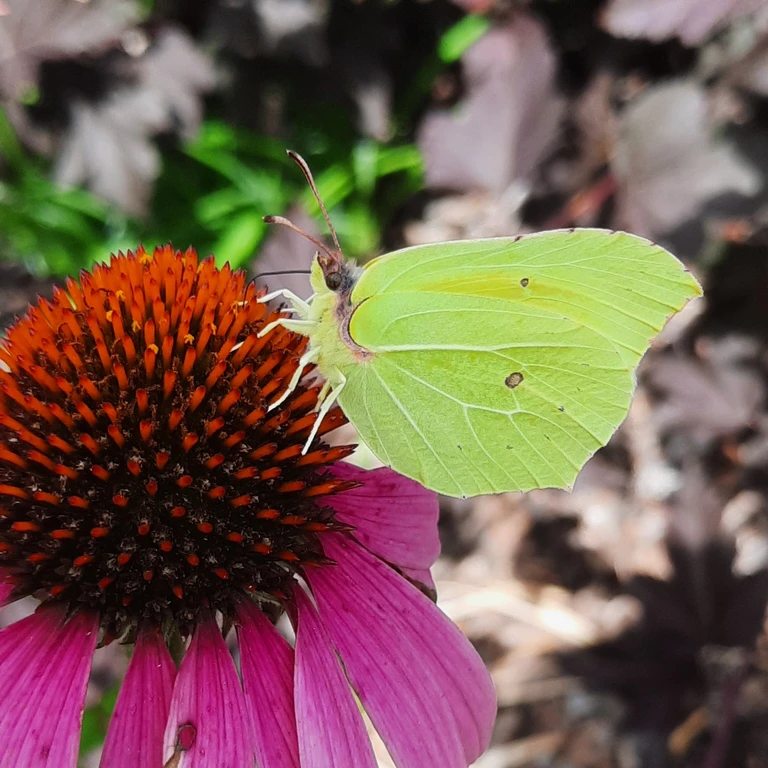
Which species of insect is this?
Gonepteryx rhamni
